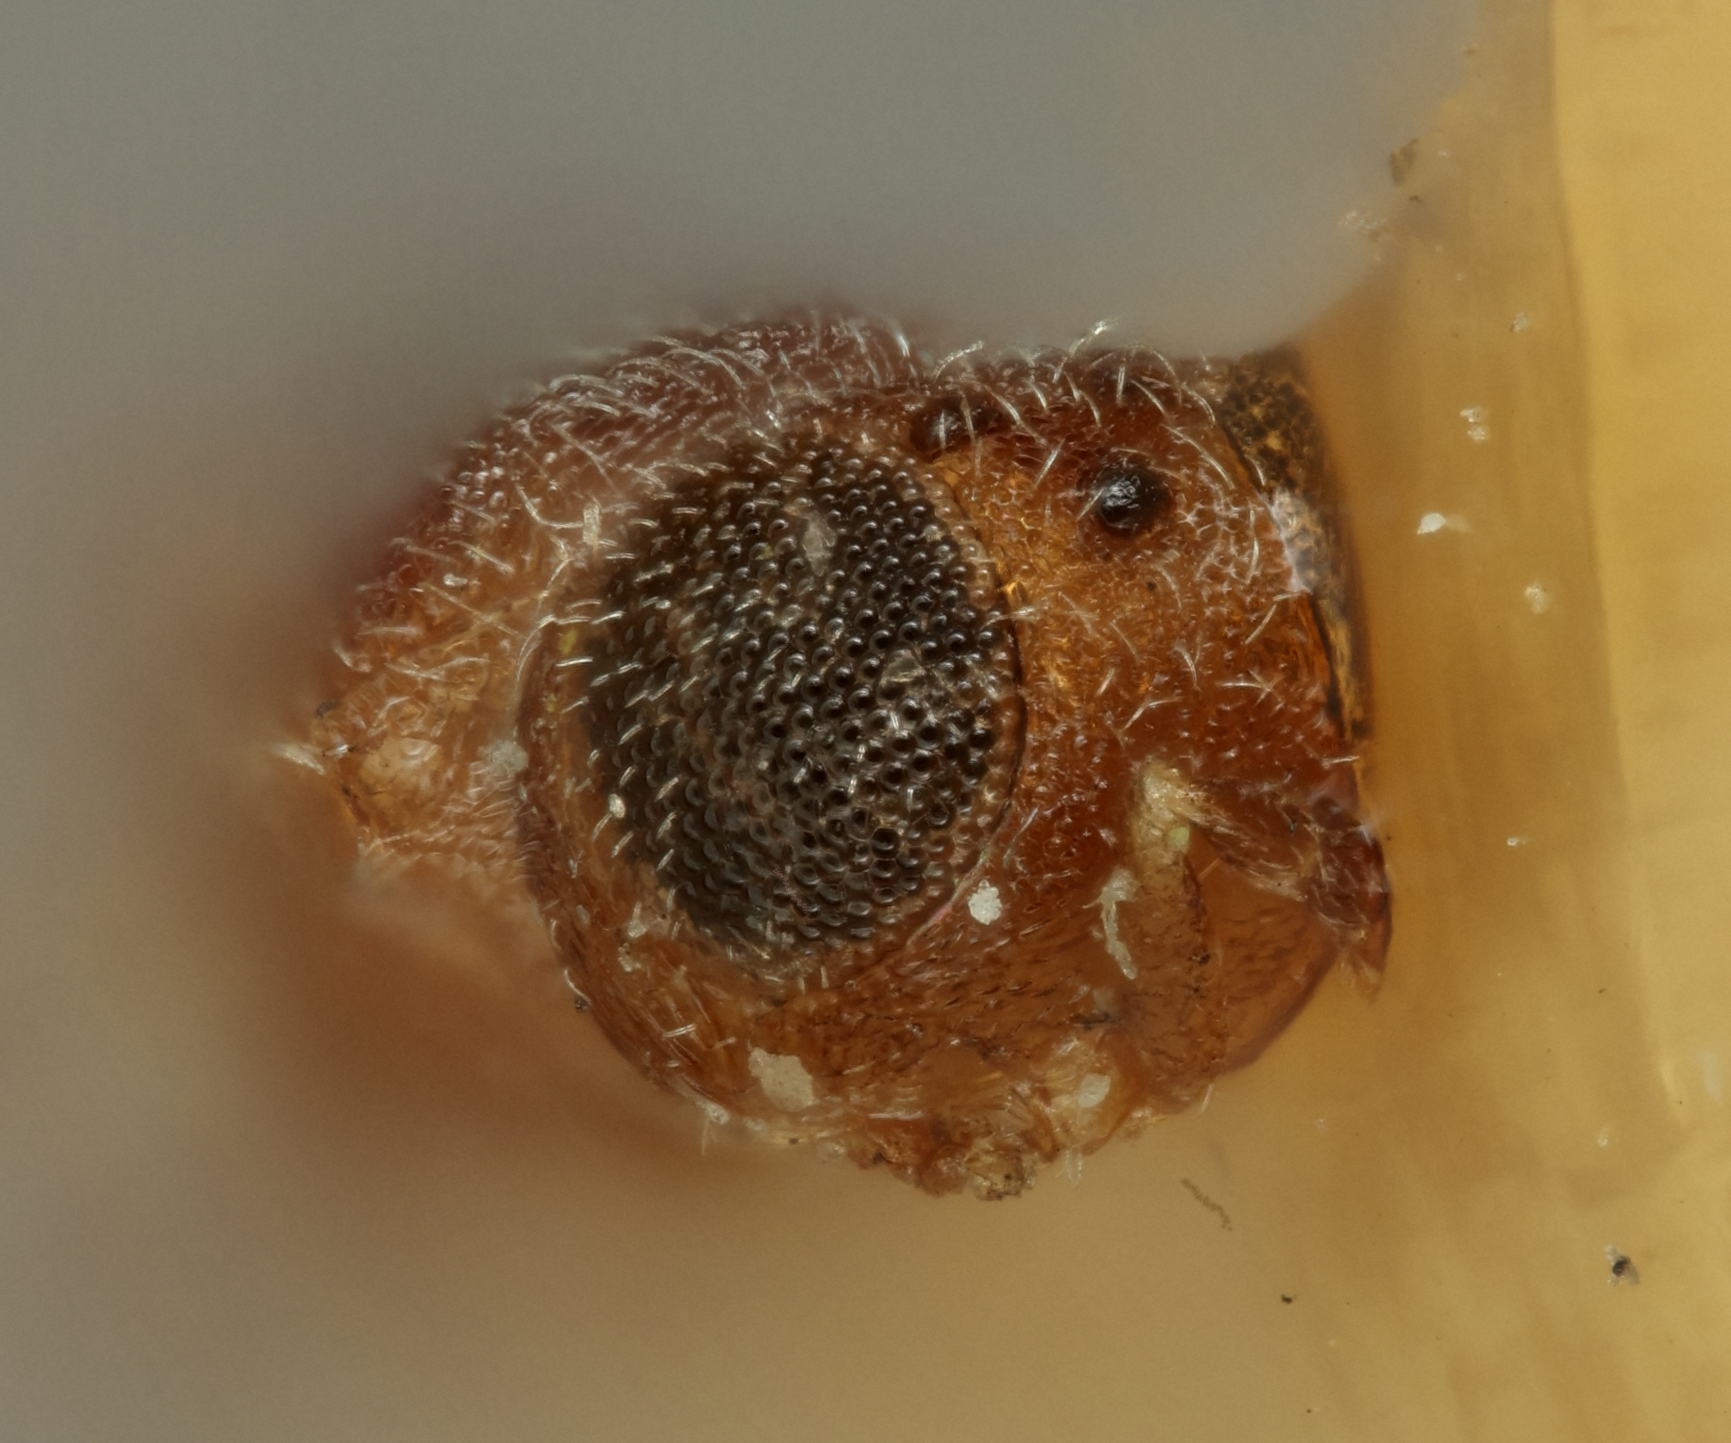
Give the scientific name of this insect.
Baeoneura cinctiventris
